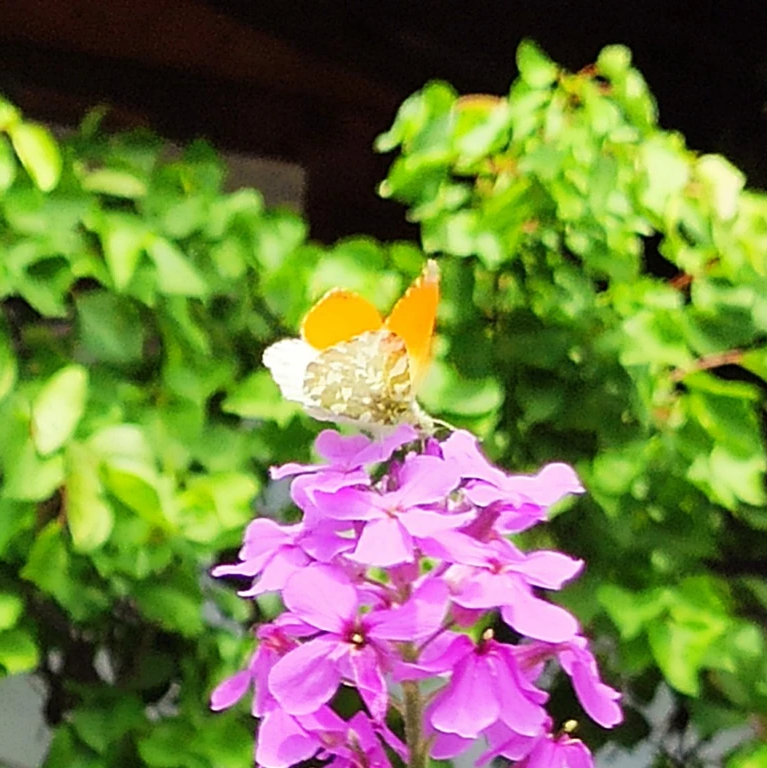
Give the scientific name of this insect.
Anthocharis cardamines
